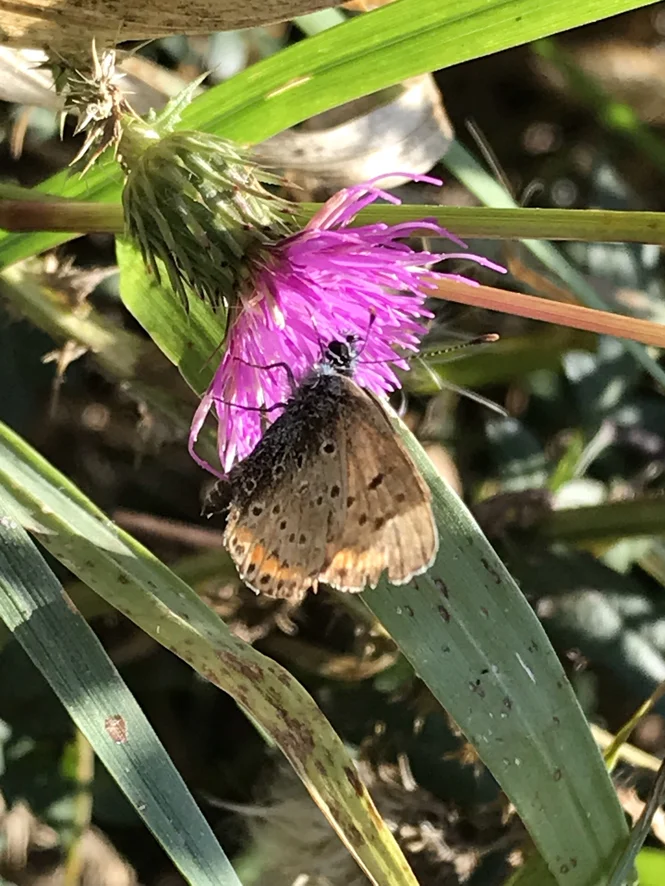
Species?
Aricia agestis/artaxerxes
